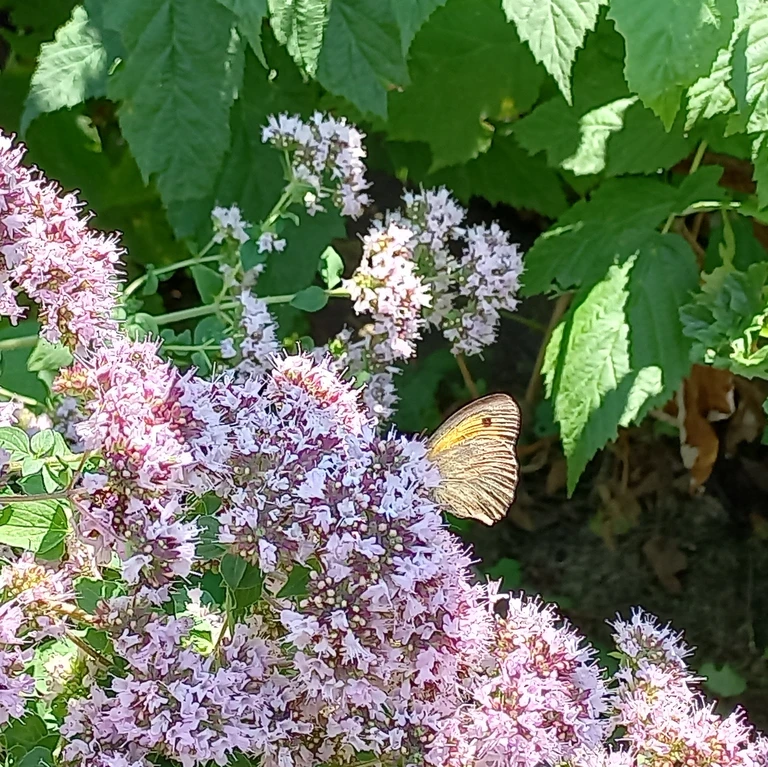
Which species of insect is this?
Maniola jurtina
